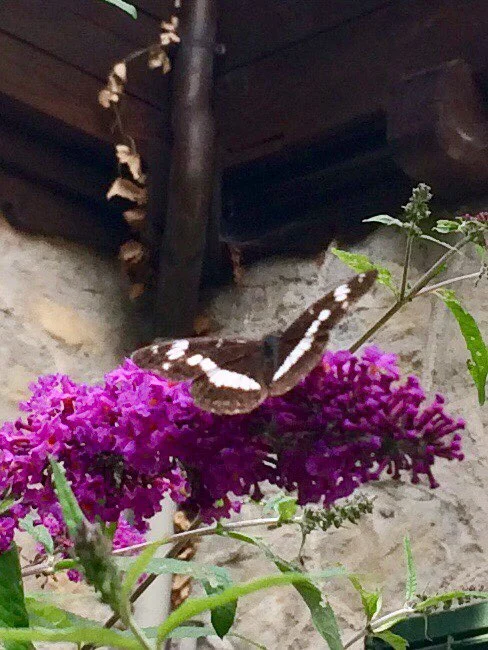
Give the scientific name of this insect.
Limenitis camilla (also Ladoga camilla)
